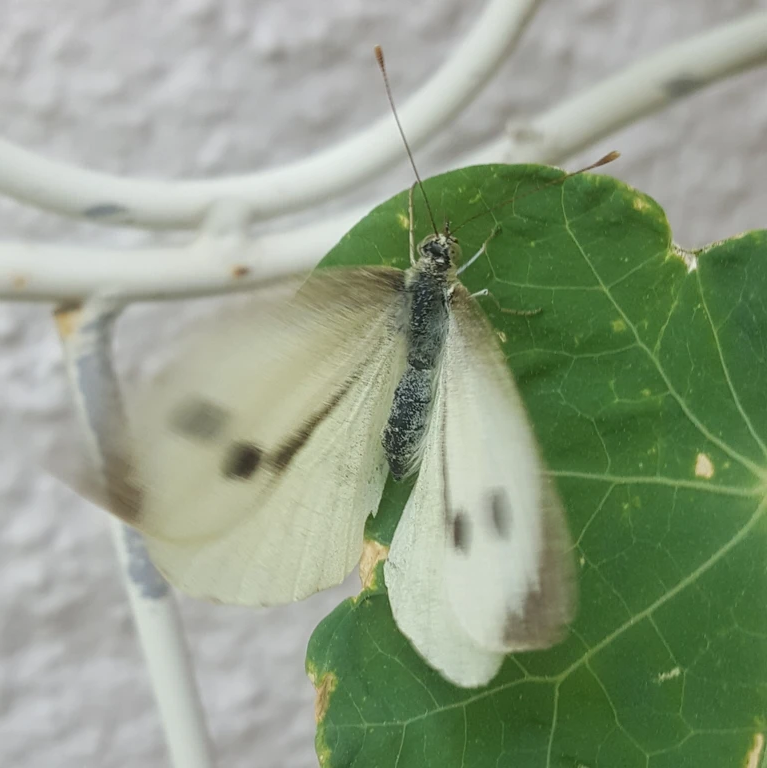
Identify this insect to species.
Pieris brassicae
